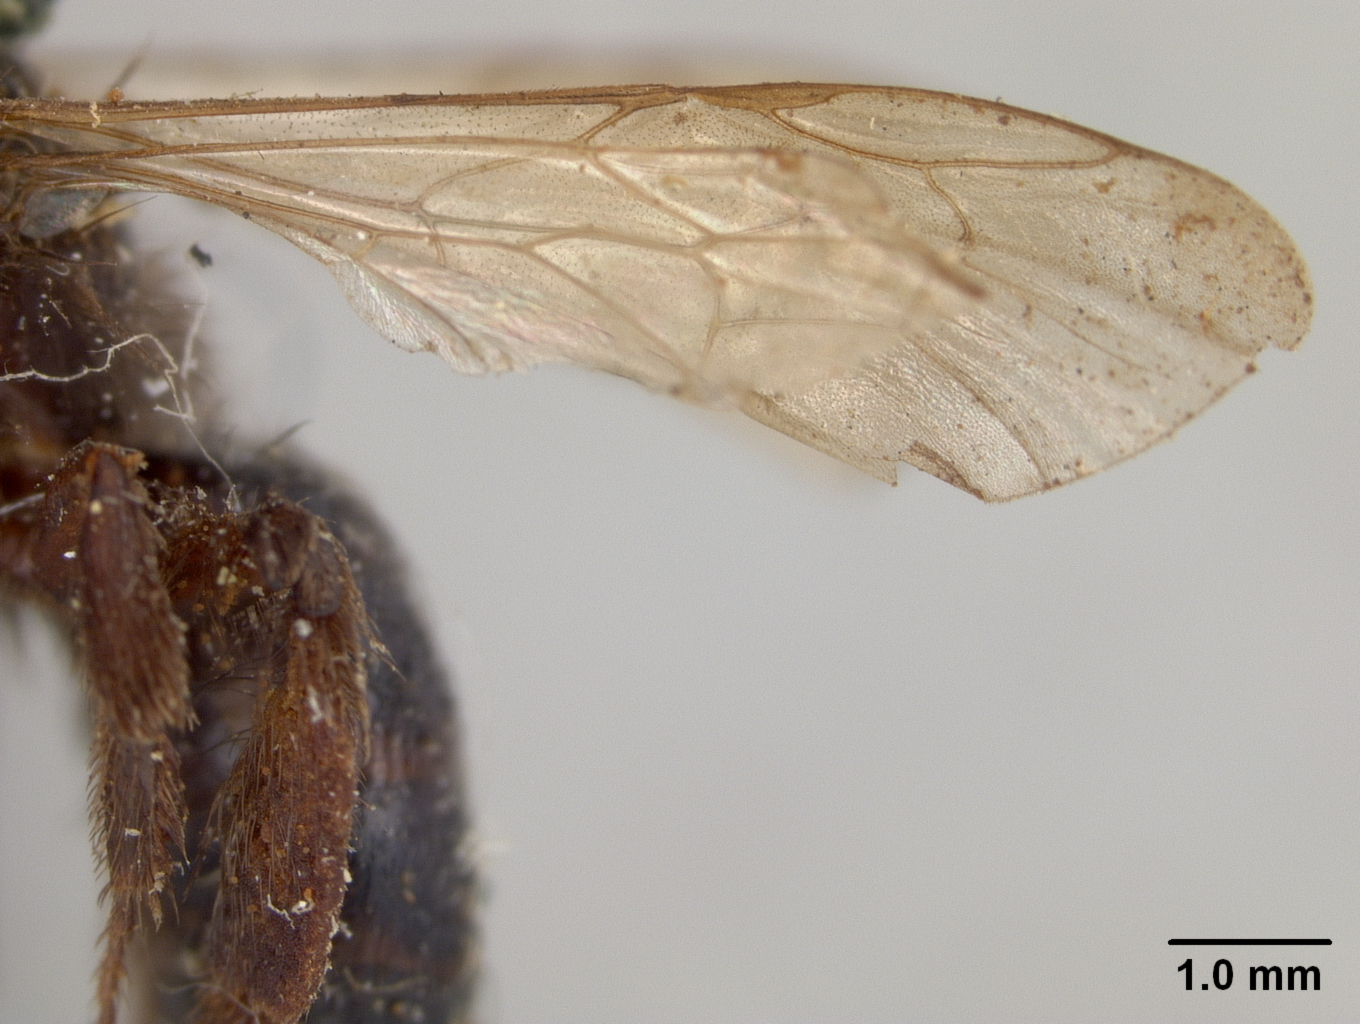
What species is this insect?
Andrena porterae
